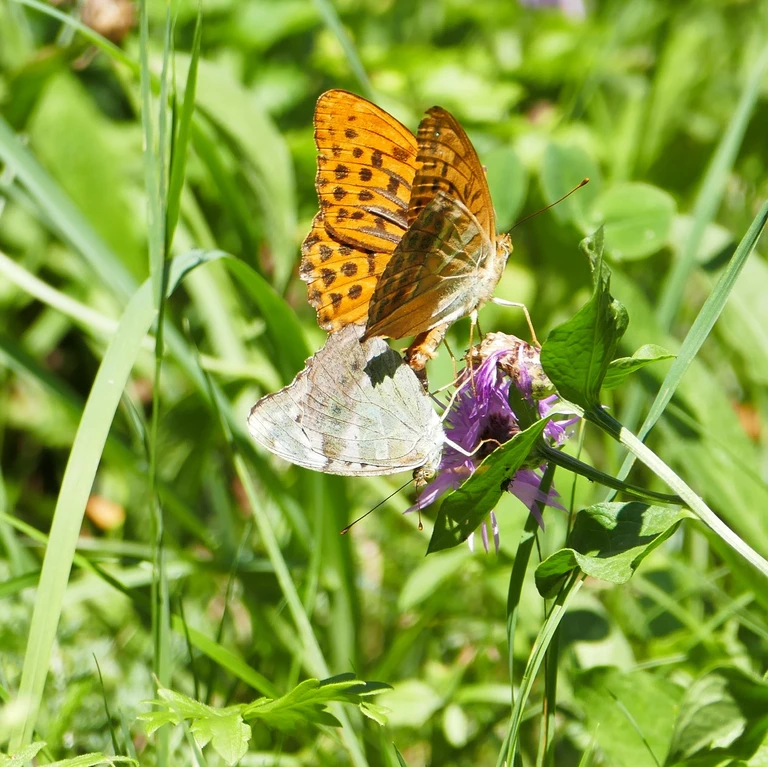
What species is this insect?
Argynnis paphia
